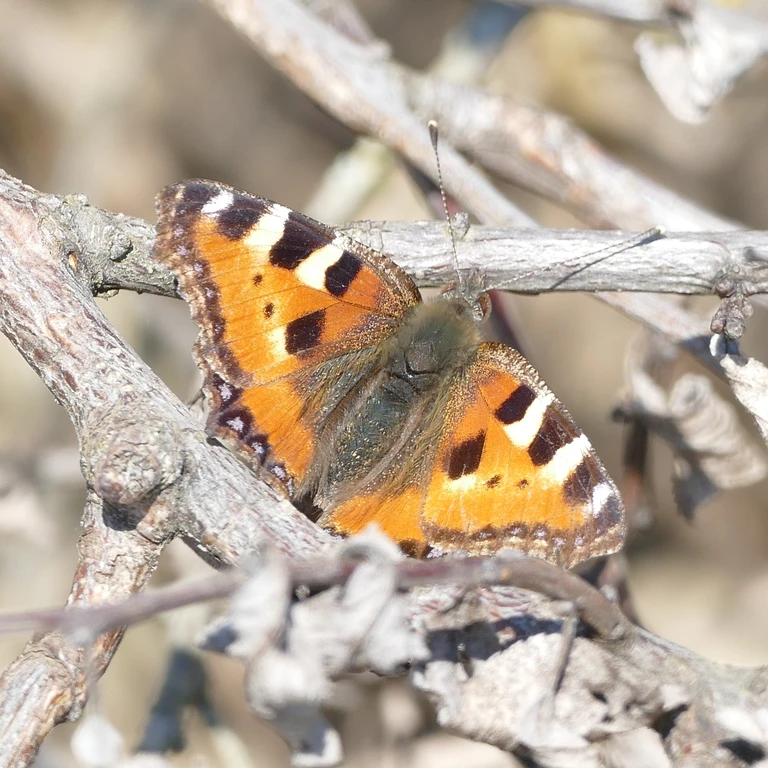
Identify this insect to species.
Aglais urticae
